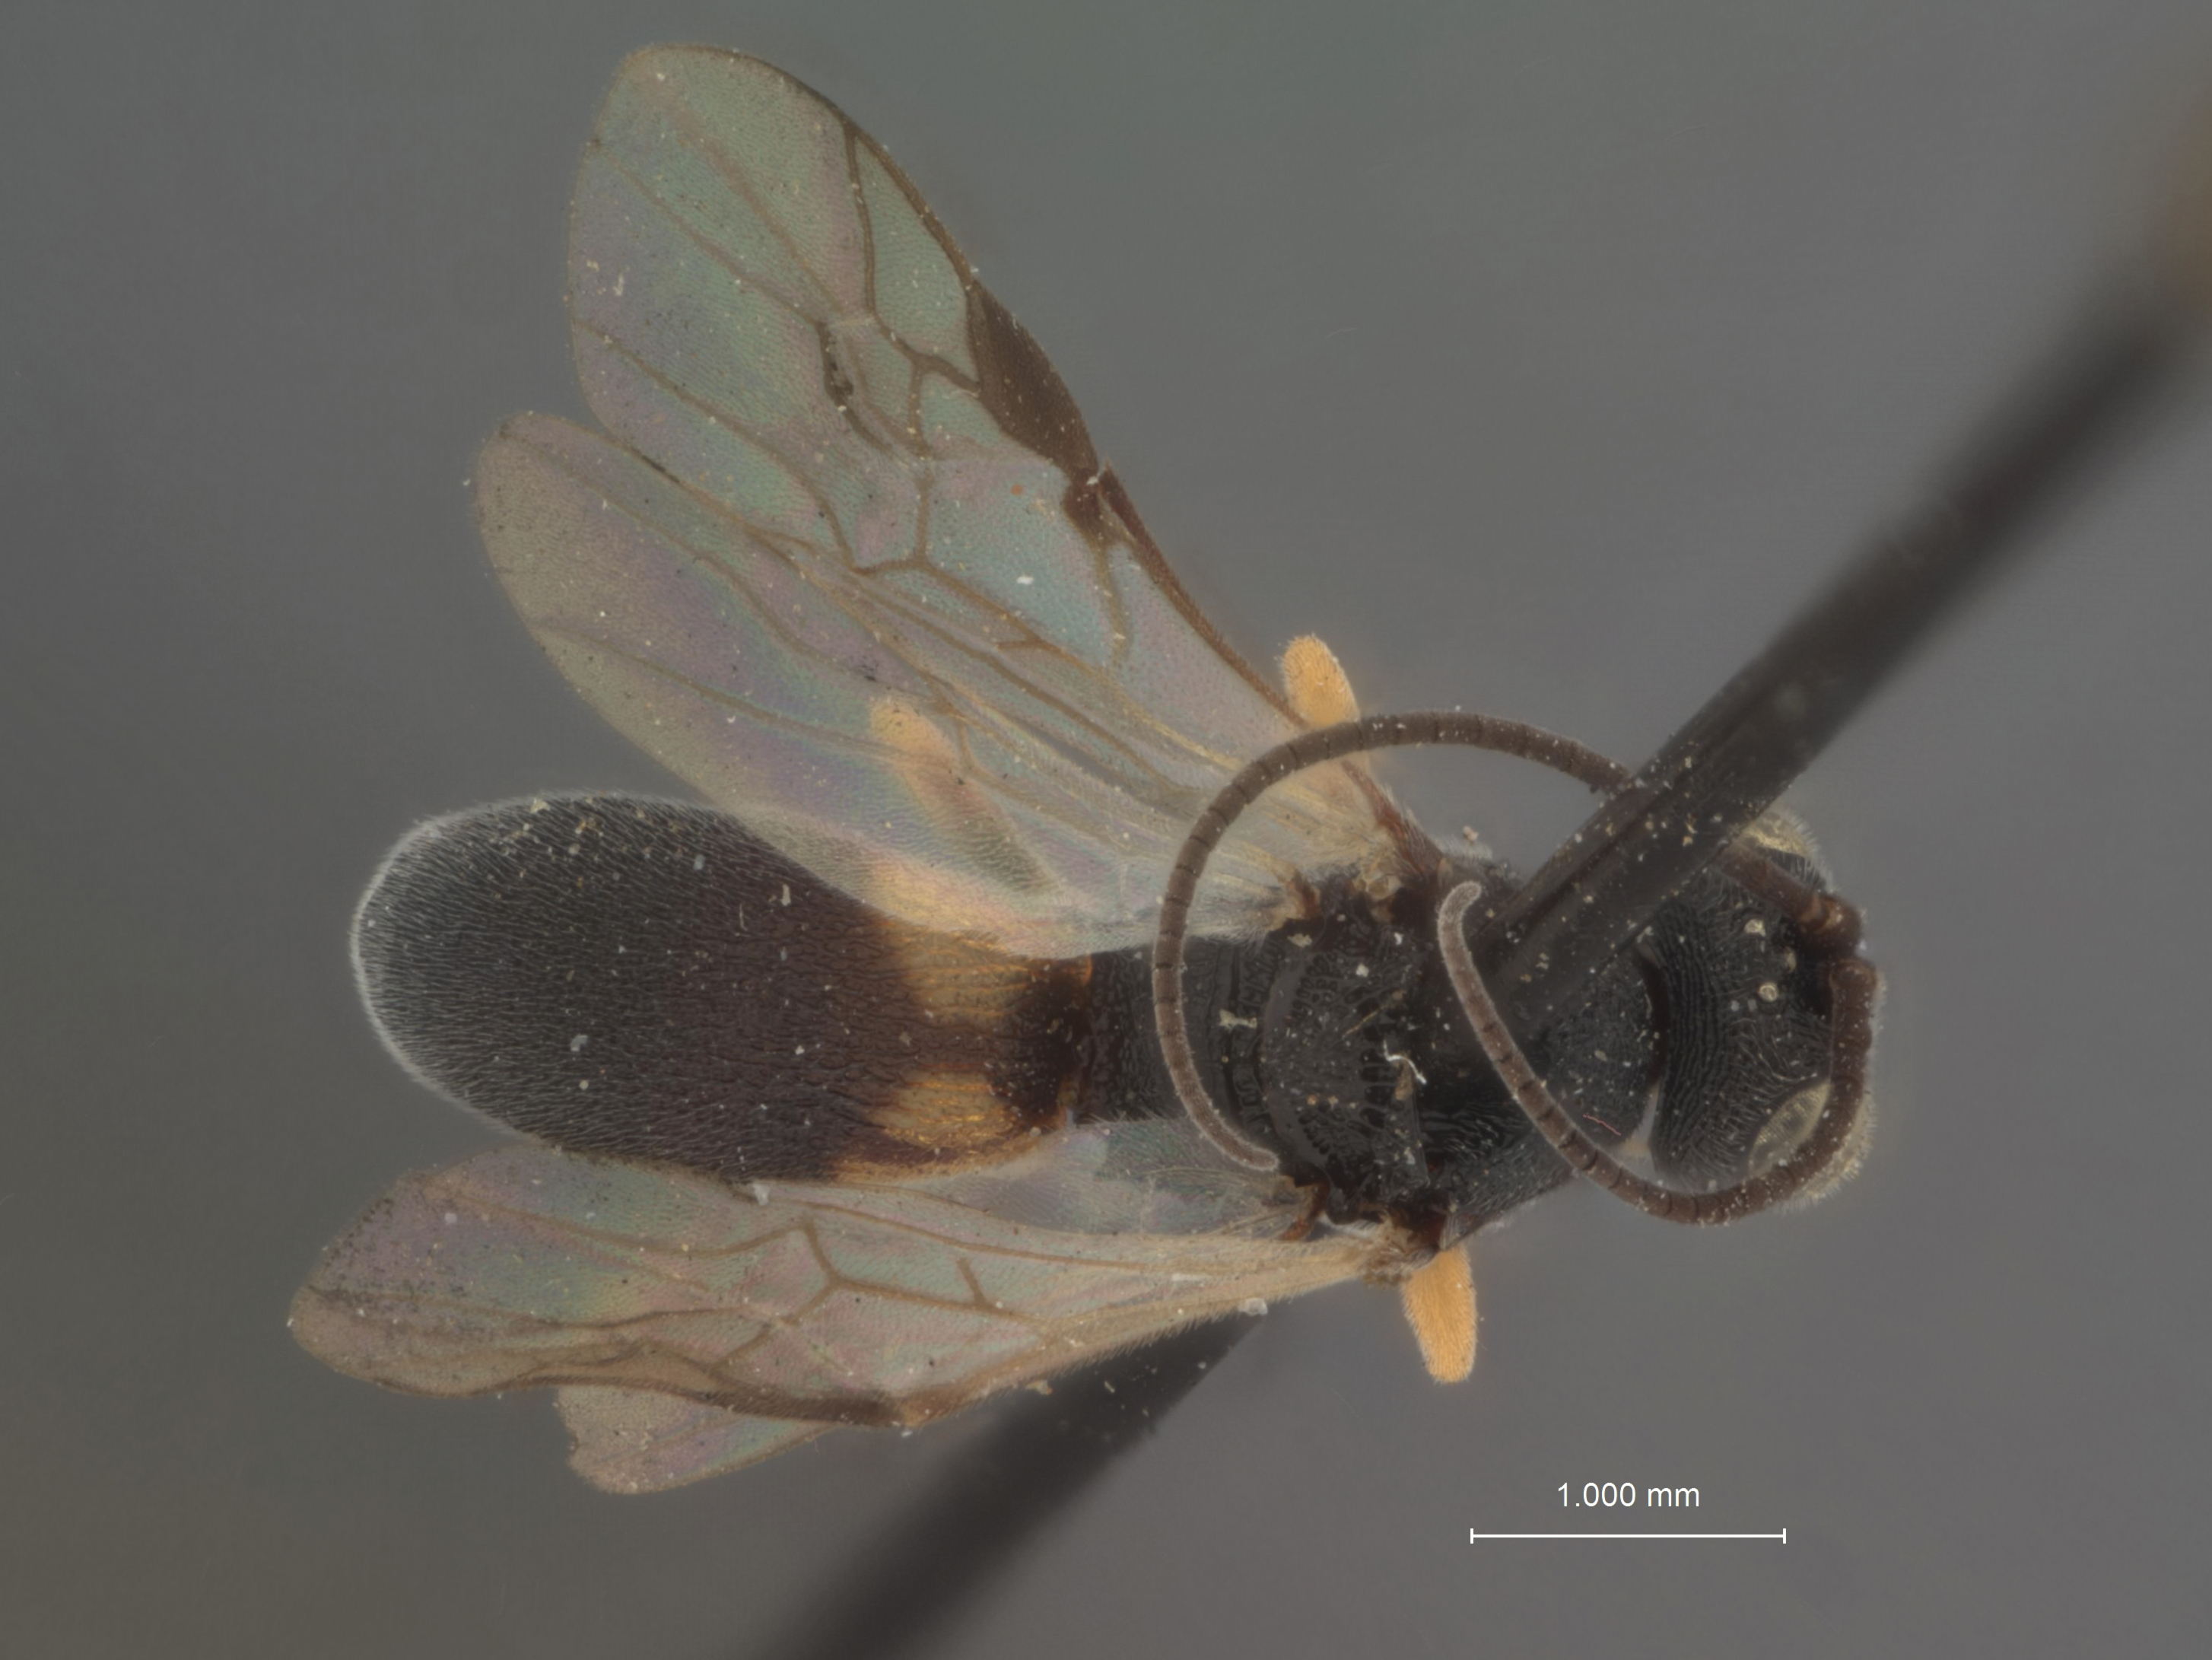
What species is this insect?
Chelonus mysticorum
